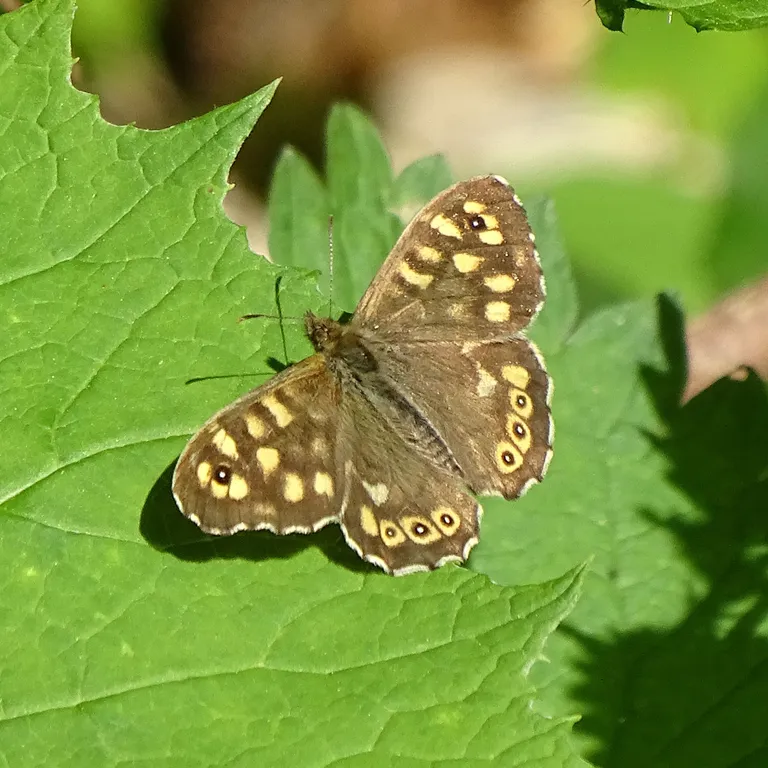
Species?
Pararge aegeria
